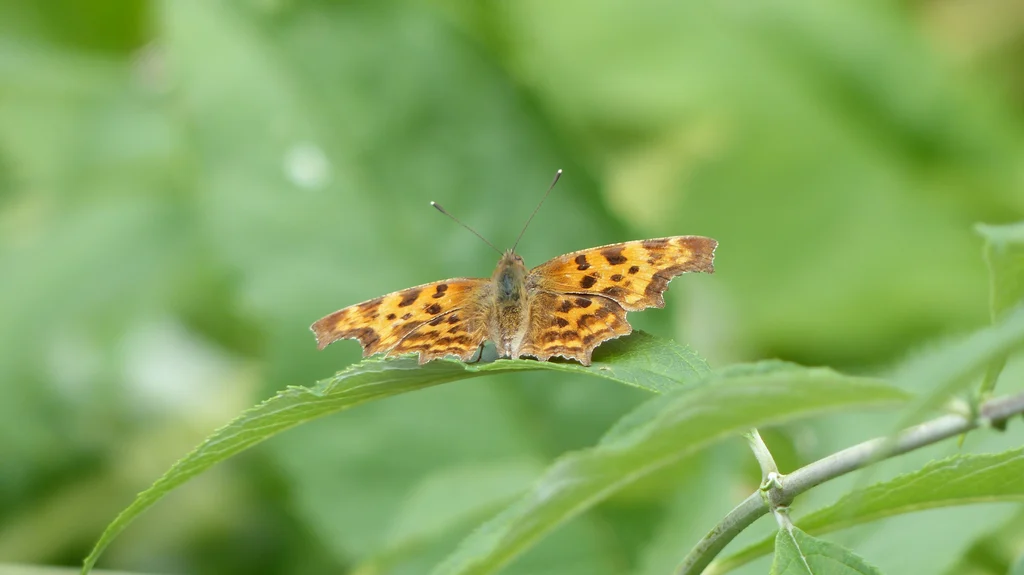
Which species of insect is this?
Polygonia c-album
